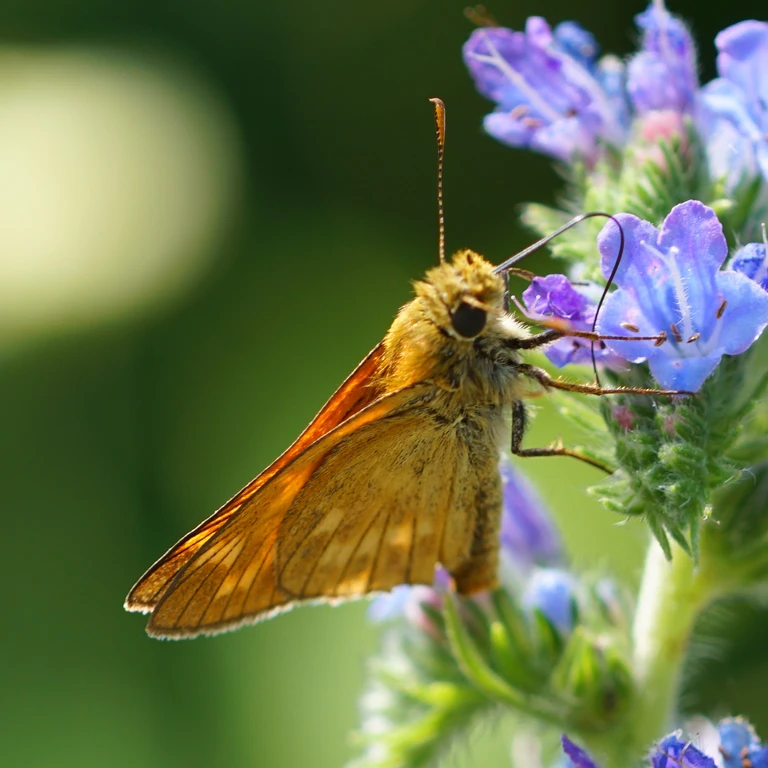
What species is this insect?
Ochlodes sylvanus (also Ochlodes venata)
